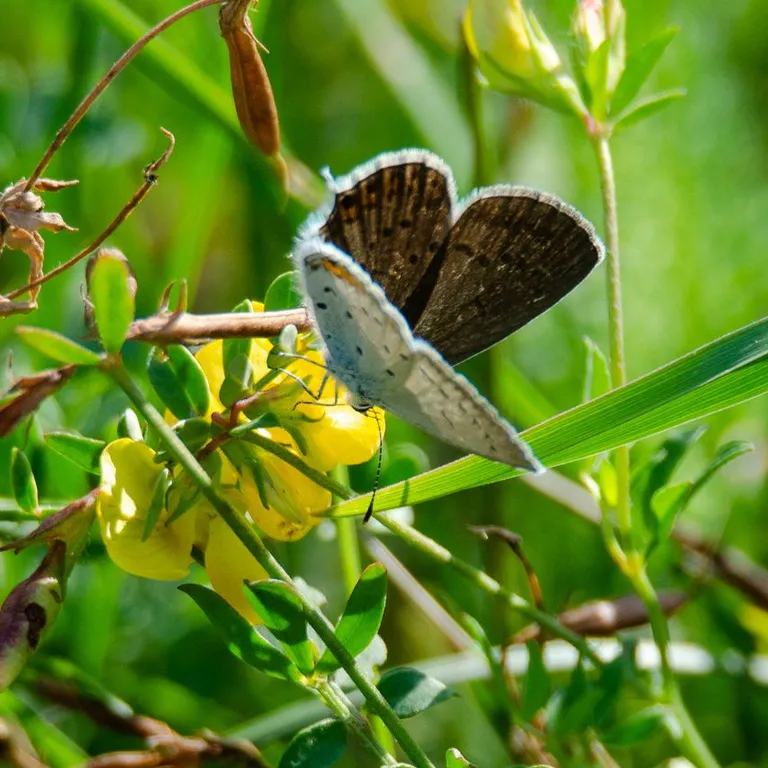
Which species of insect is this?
Cupido argiades (also Elkalyce argiades)
